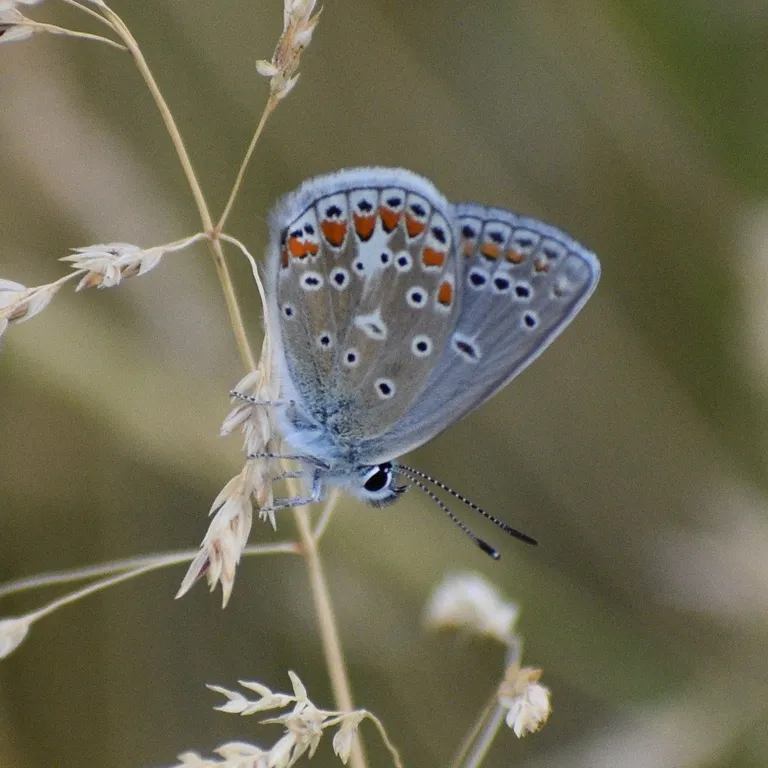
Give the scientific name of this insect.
Polyommatus thersites
